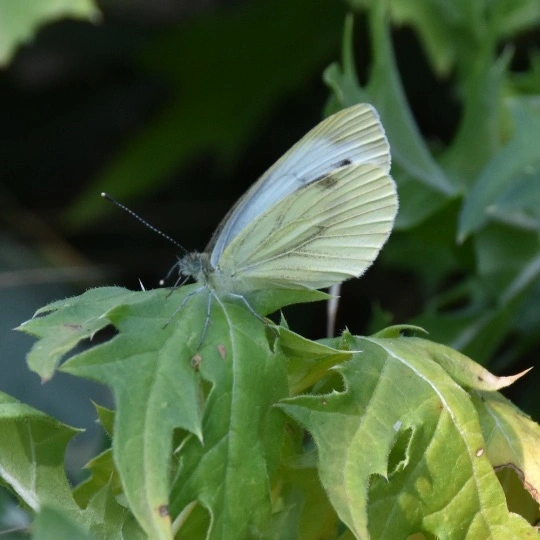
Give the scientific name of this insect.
Pieris napi
